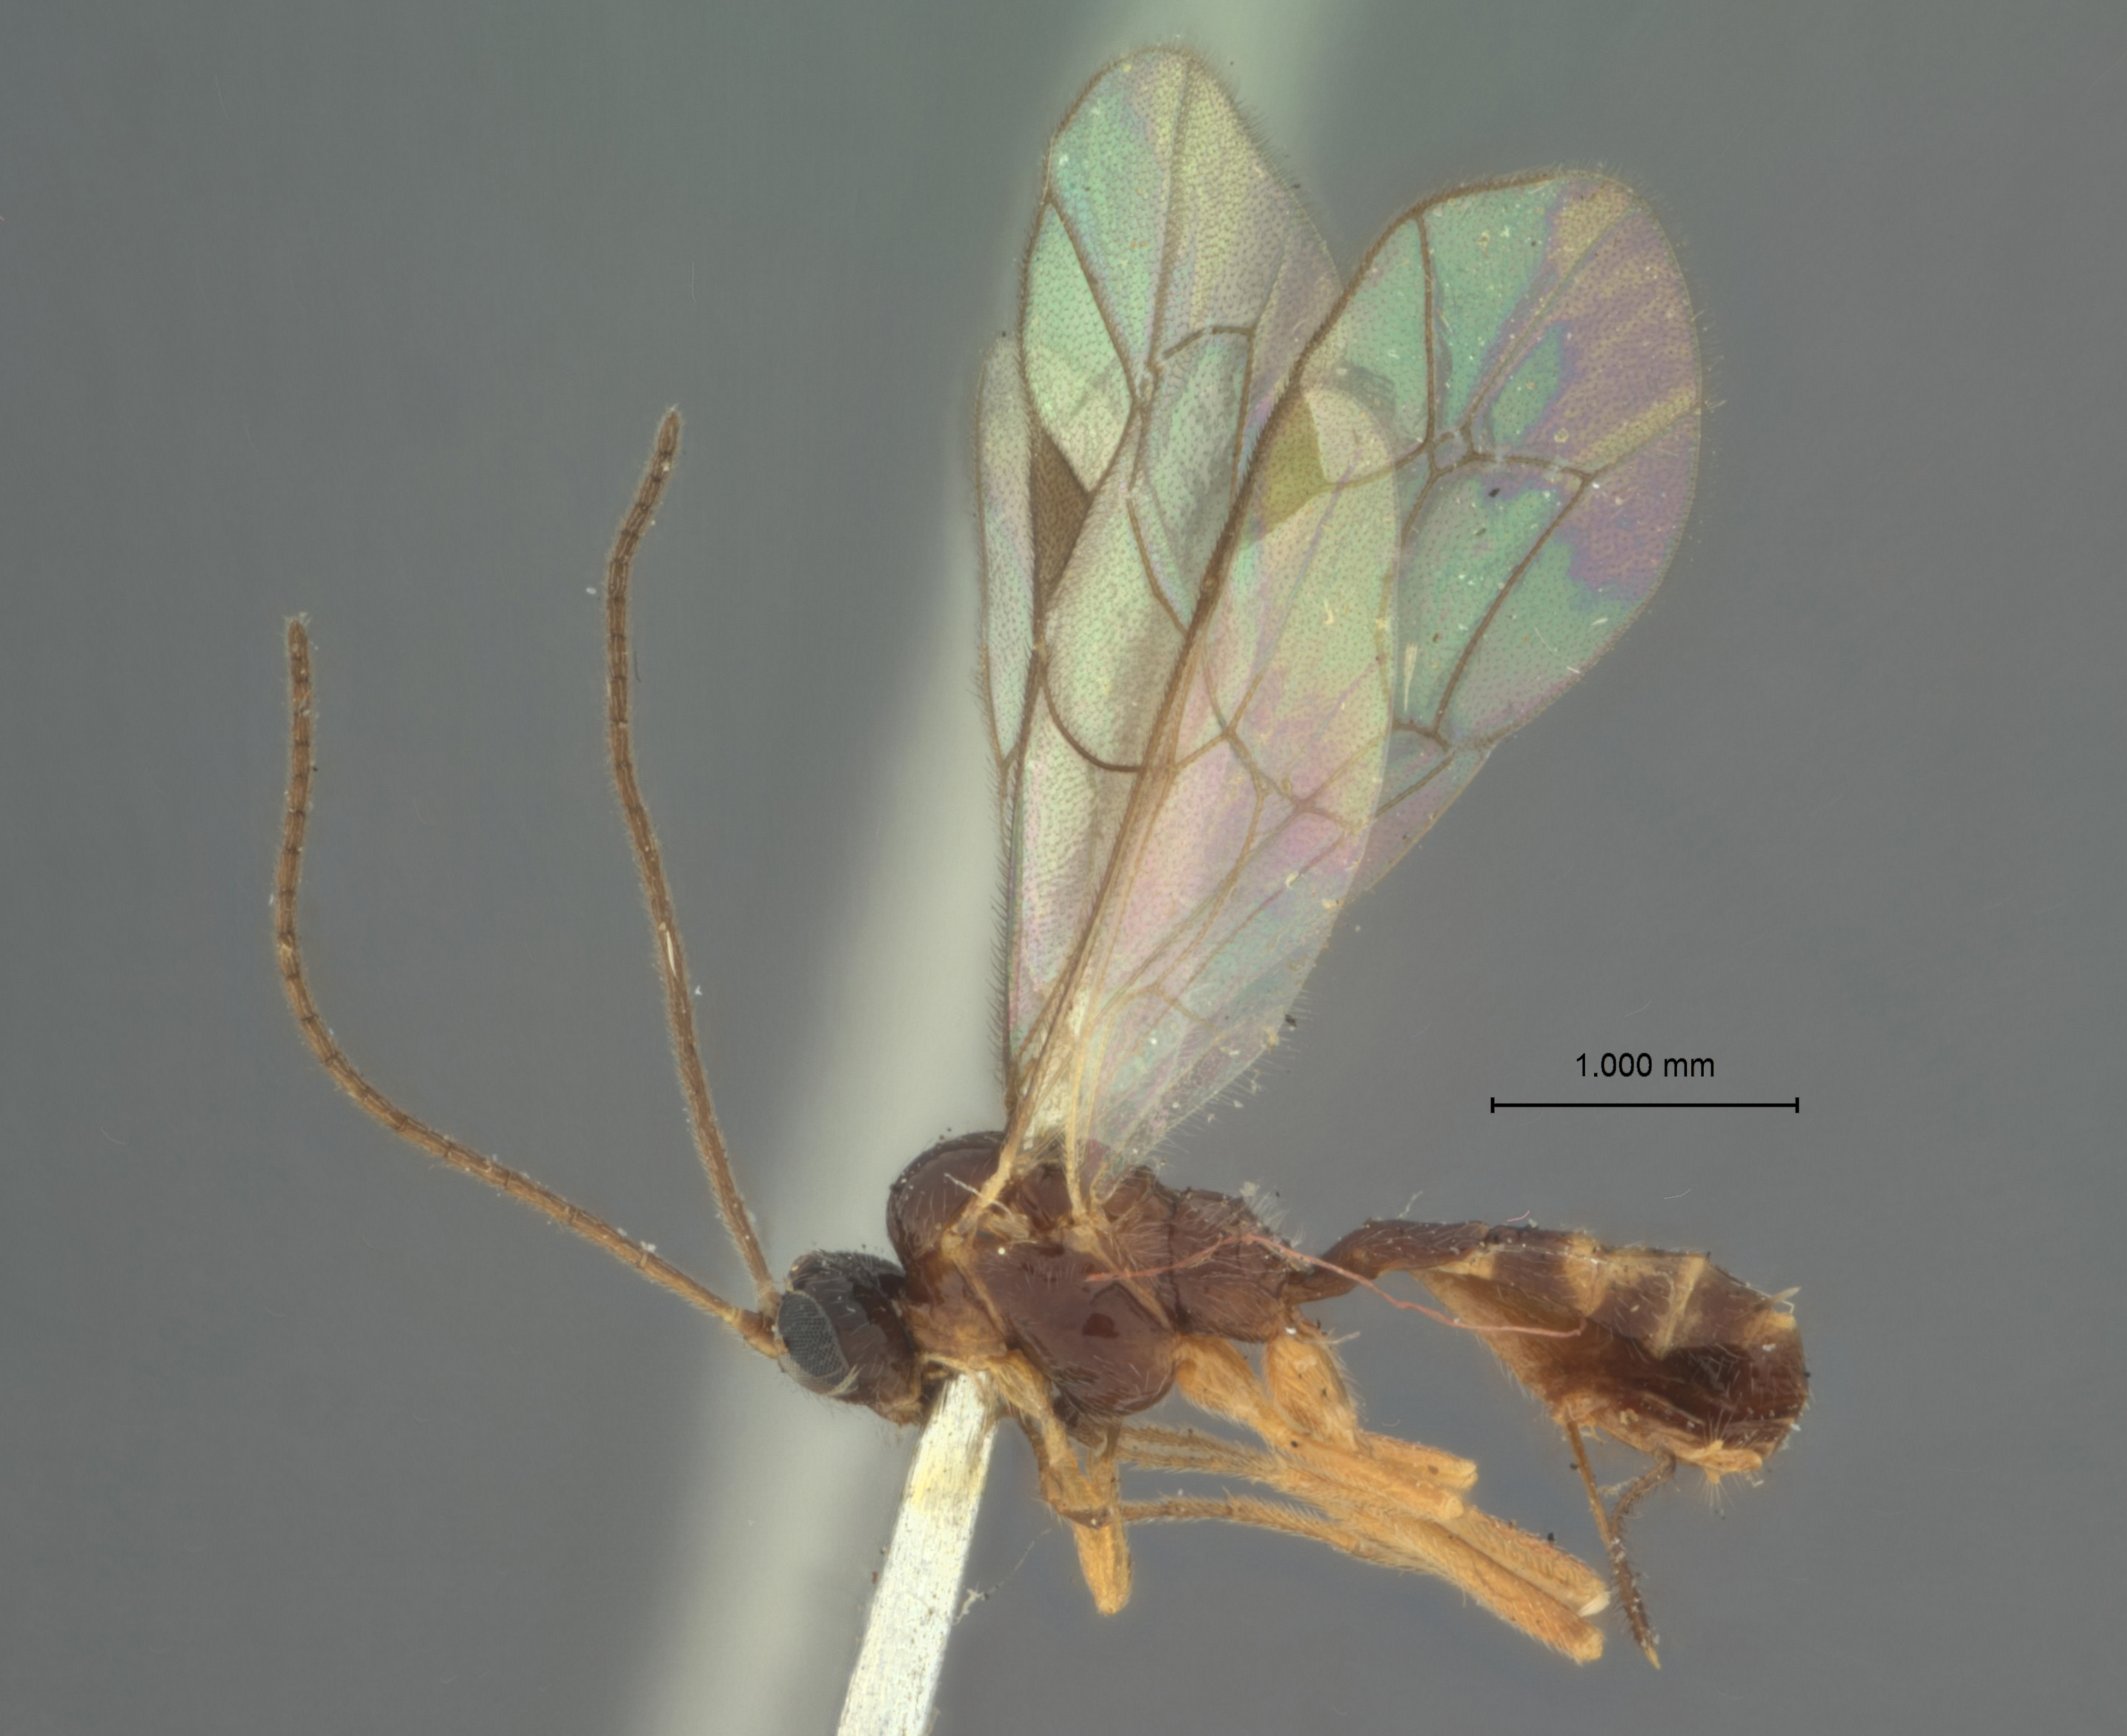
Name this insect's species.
Plectiscus orcae
